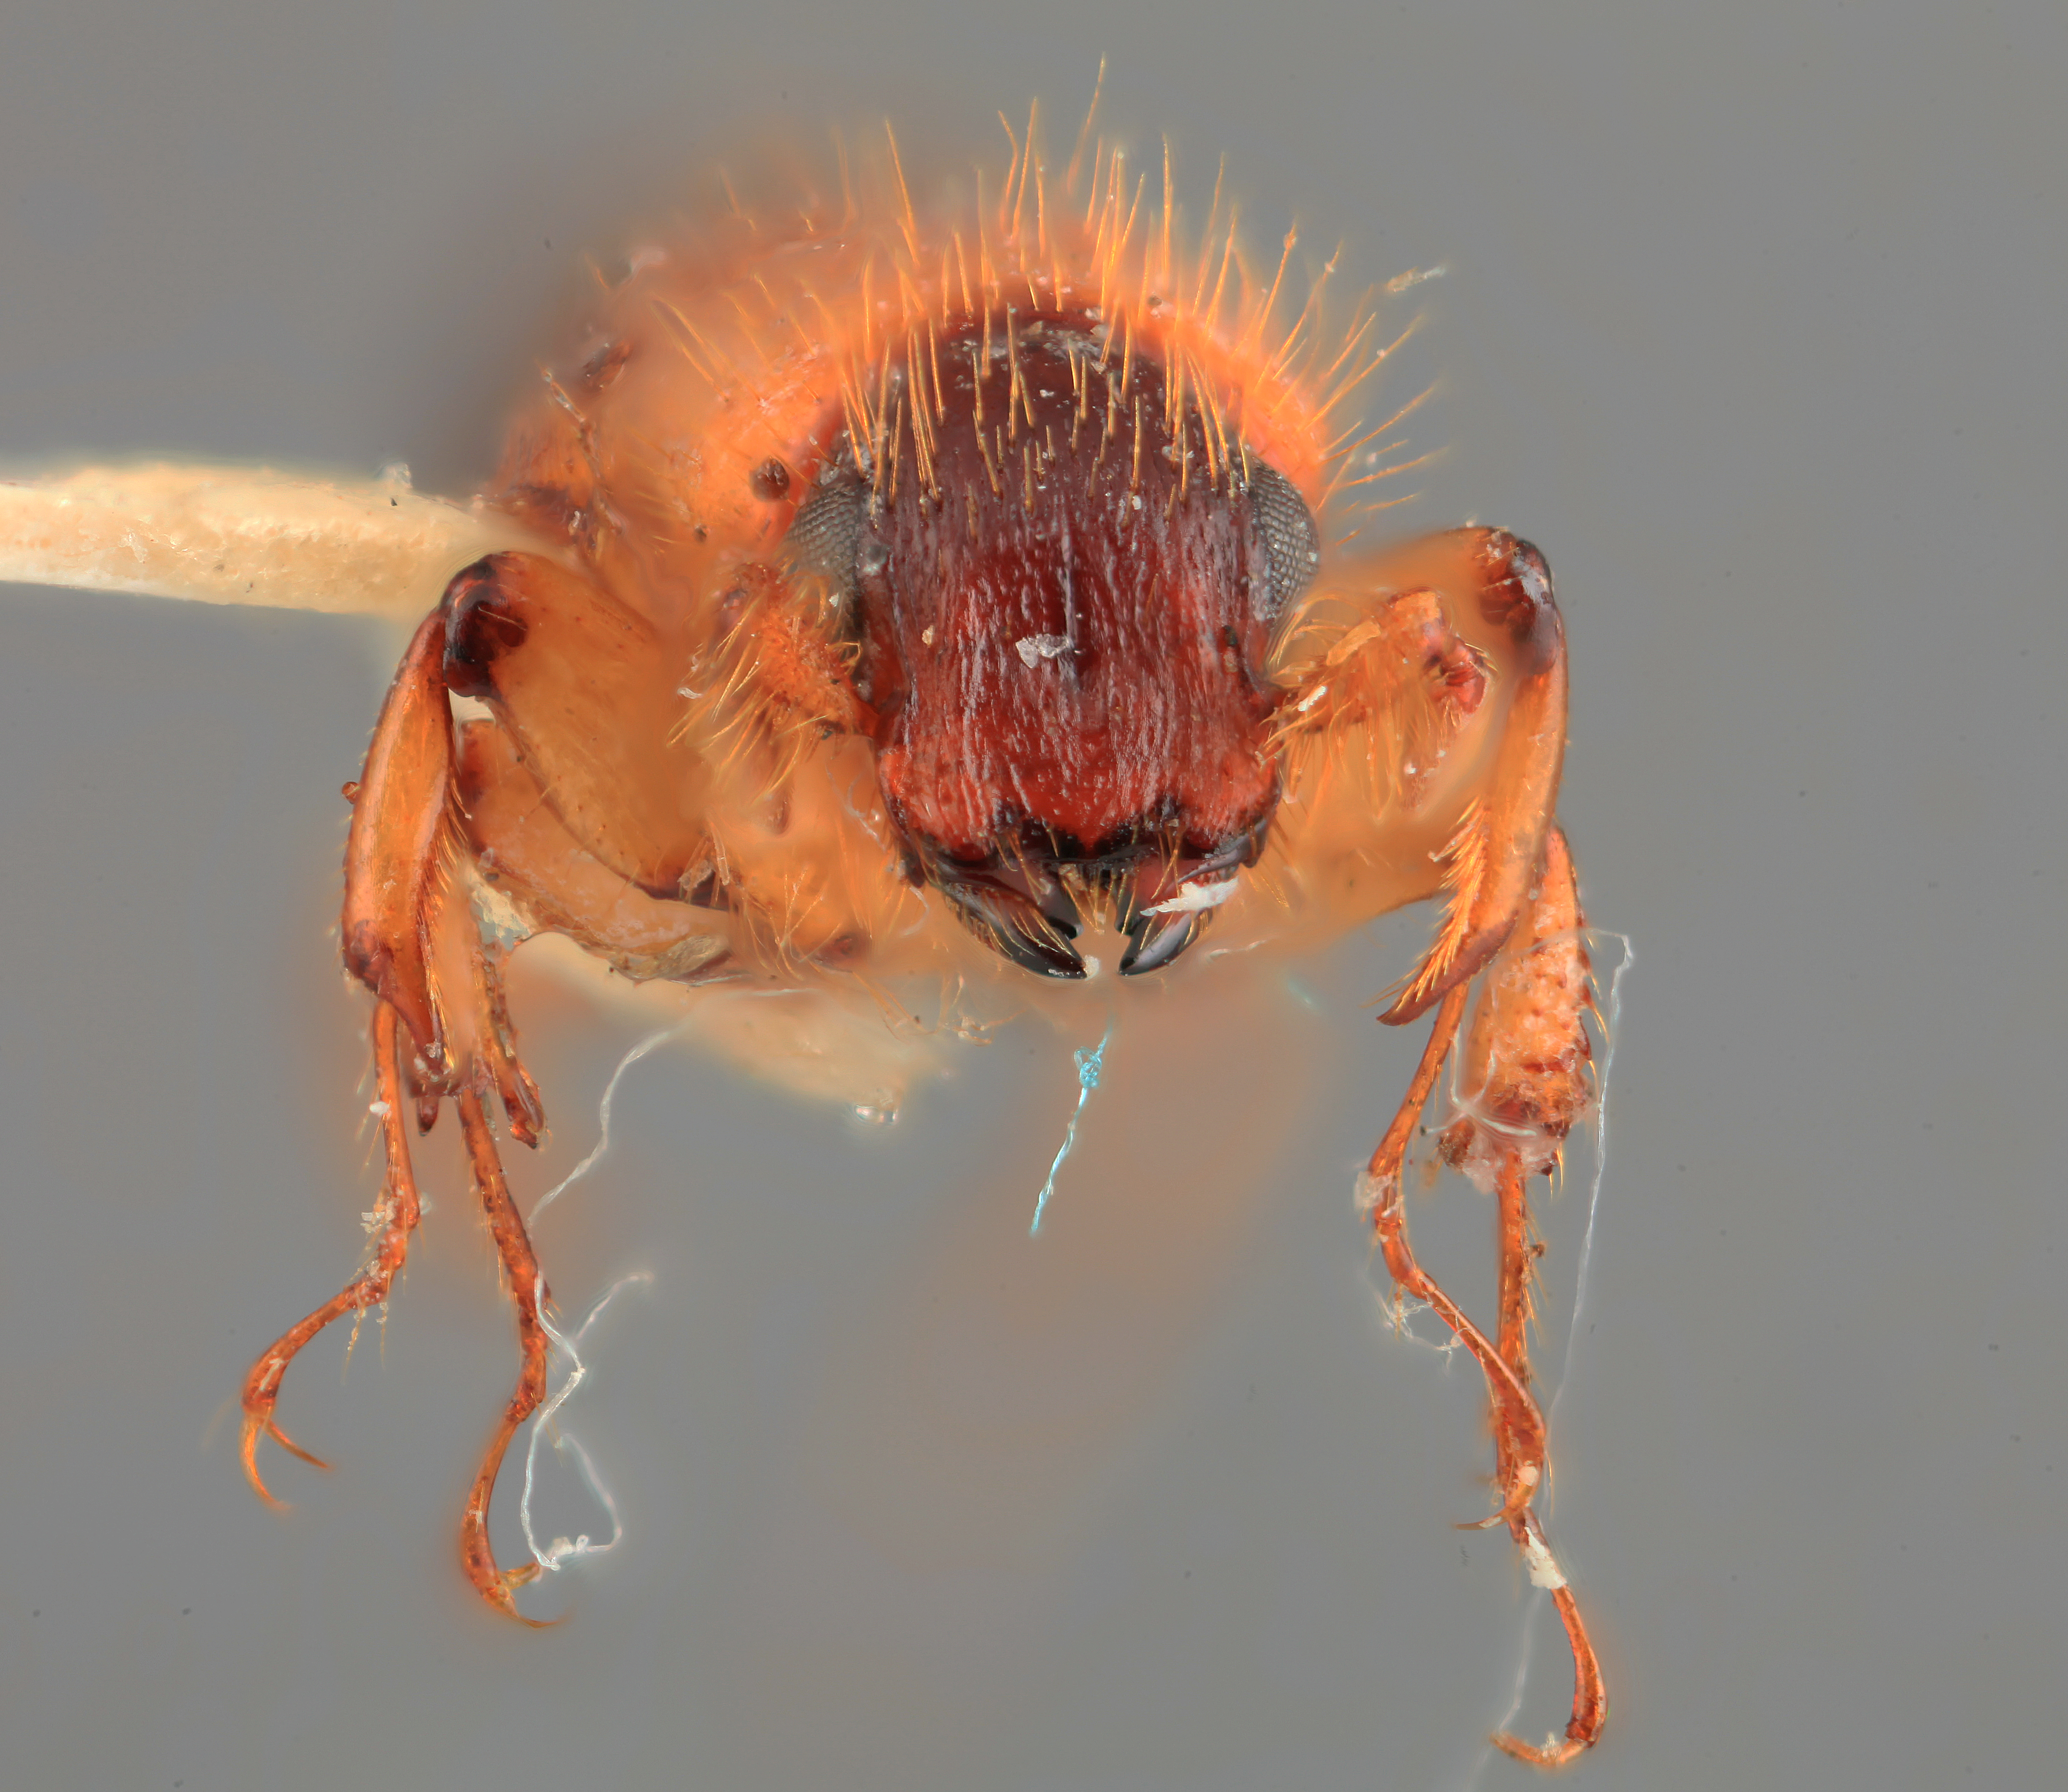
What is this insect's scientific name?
Tesserocerus forceps
